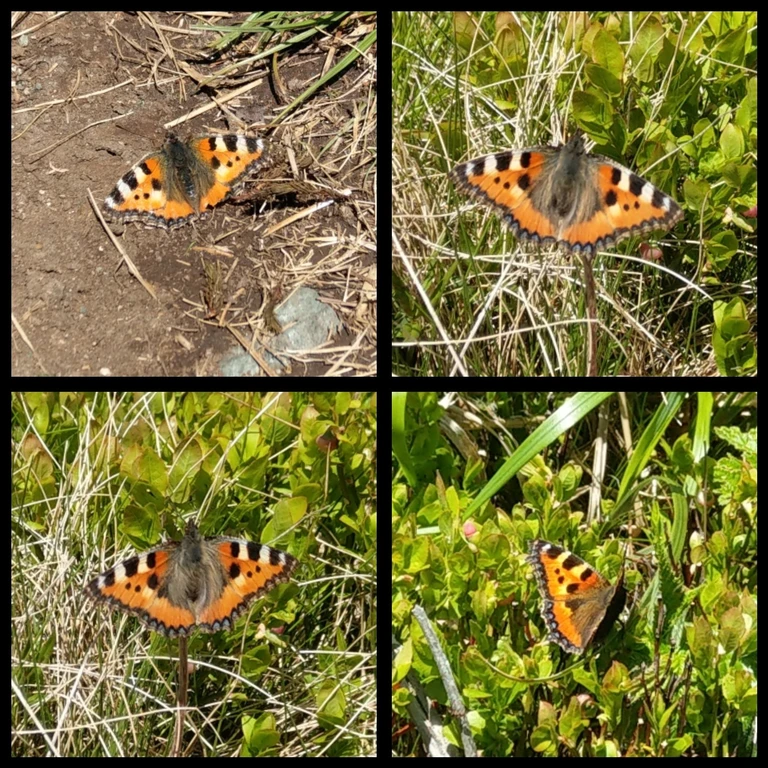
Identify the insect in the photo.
Aglais urticae
